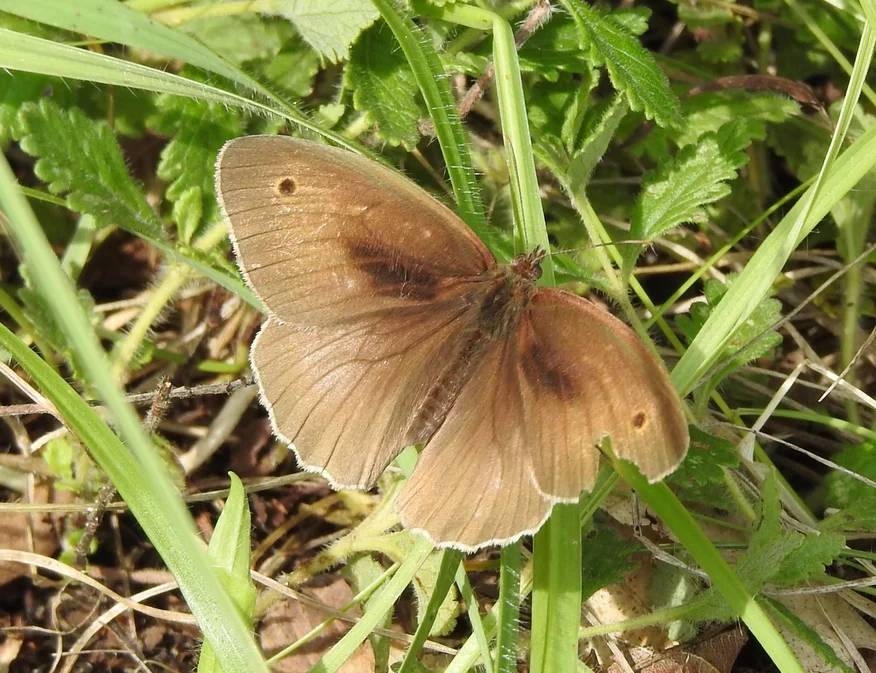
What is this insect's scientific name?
Maniola jurtina
